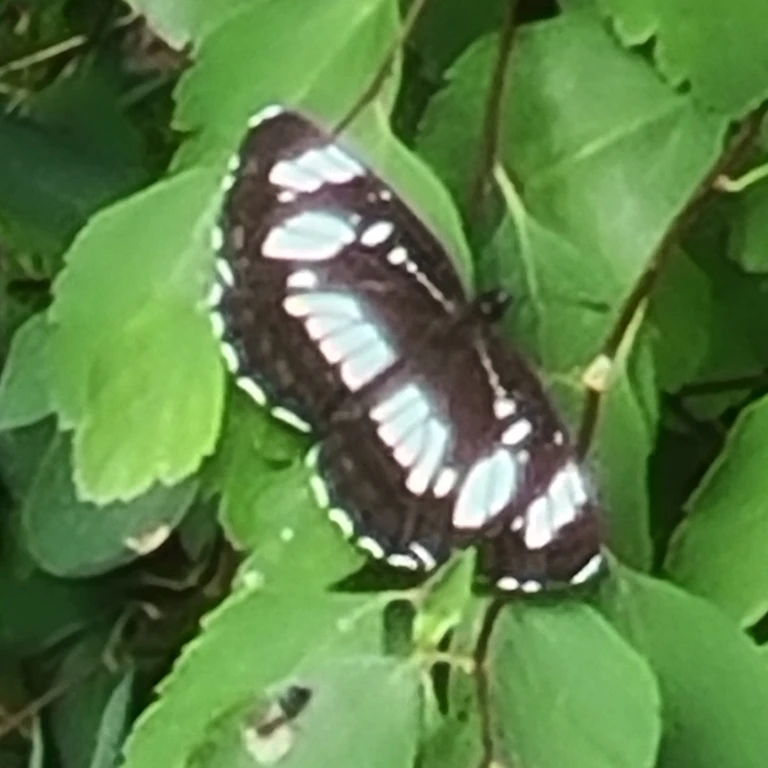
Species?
Neptis rivularis
